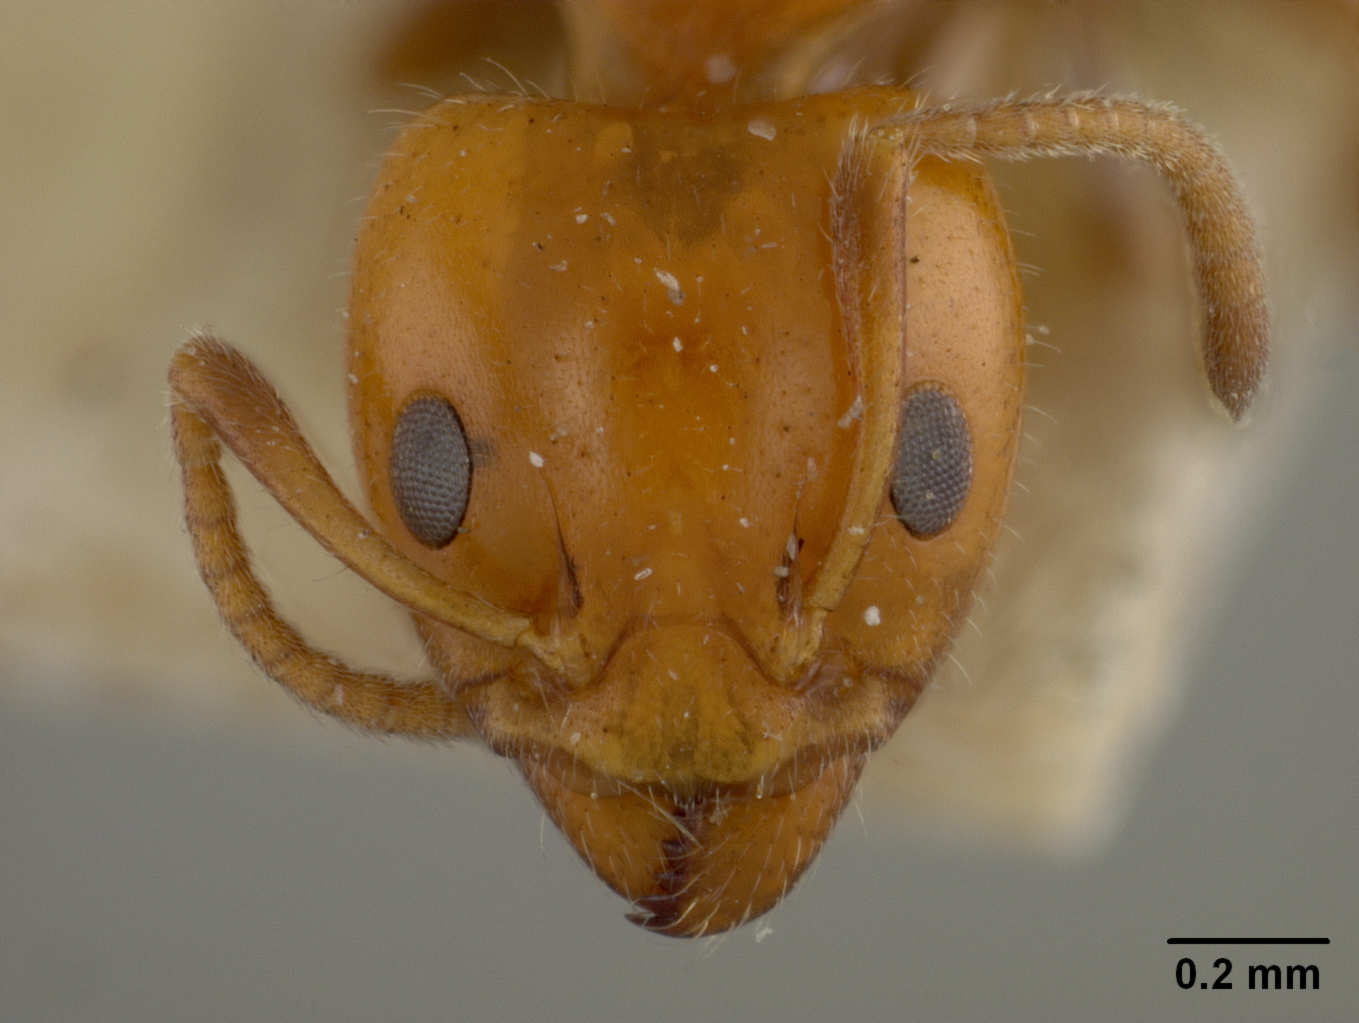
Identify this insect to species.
Froggattella kirbyi
